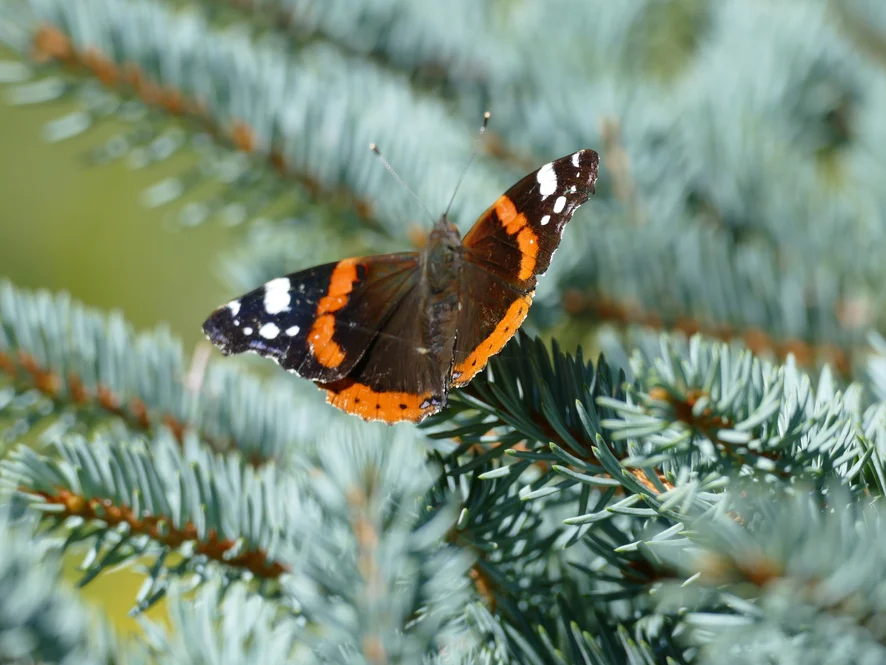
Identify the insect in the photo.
Vanessa atalanta
